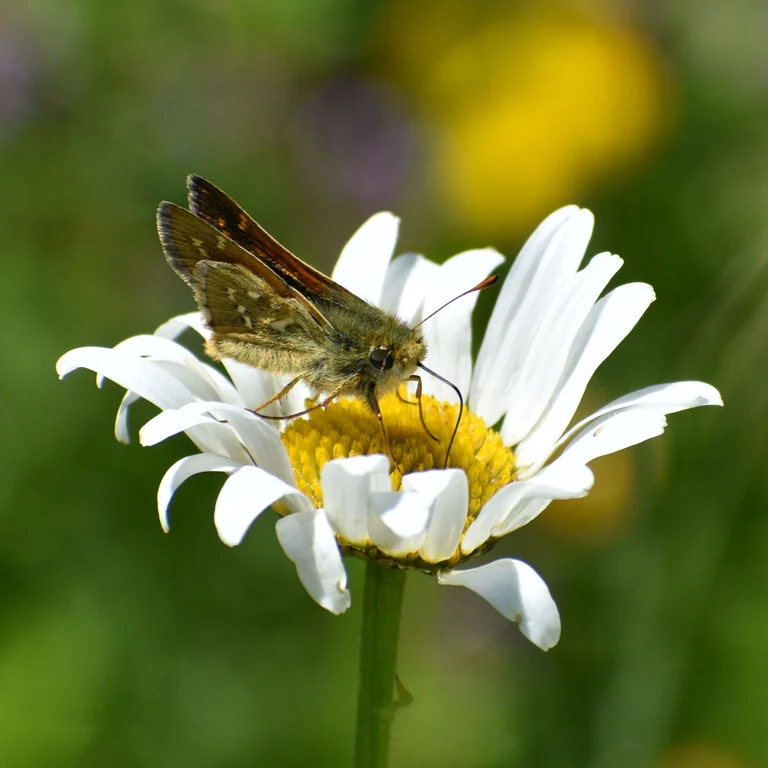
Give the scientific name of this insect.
Hesperia comma
